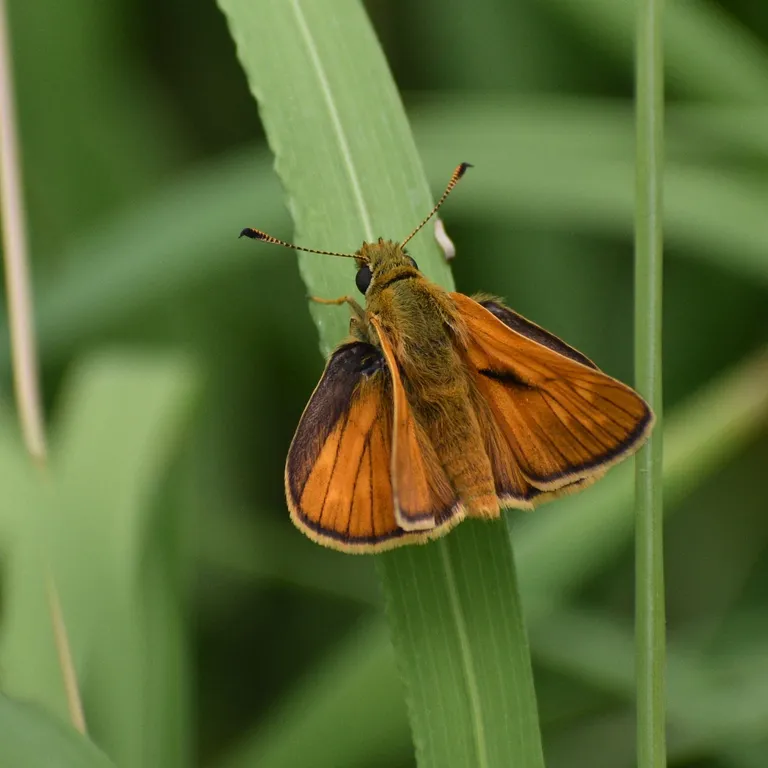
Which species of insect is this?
Ochlodes sylvanus (also Ochlodes venata)
